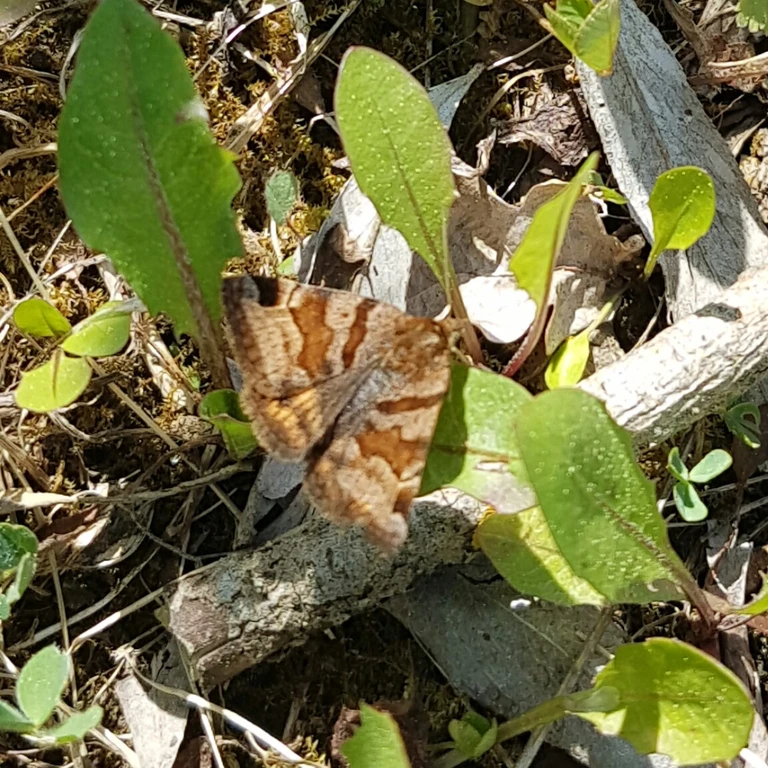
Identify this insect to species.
Euclidia glyphica
